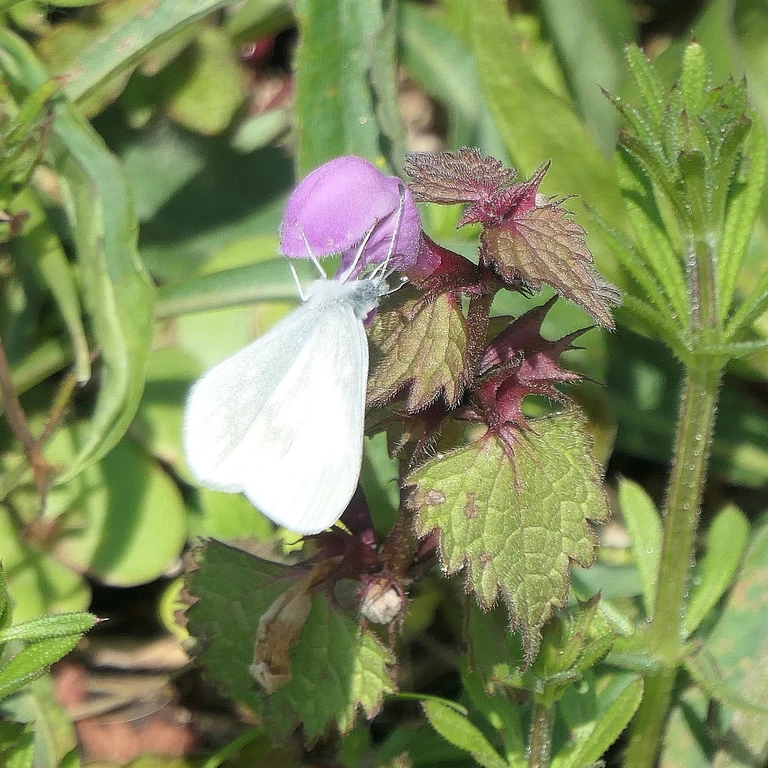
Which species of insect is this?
Leptidea sinapis/juvernica
